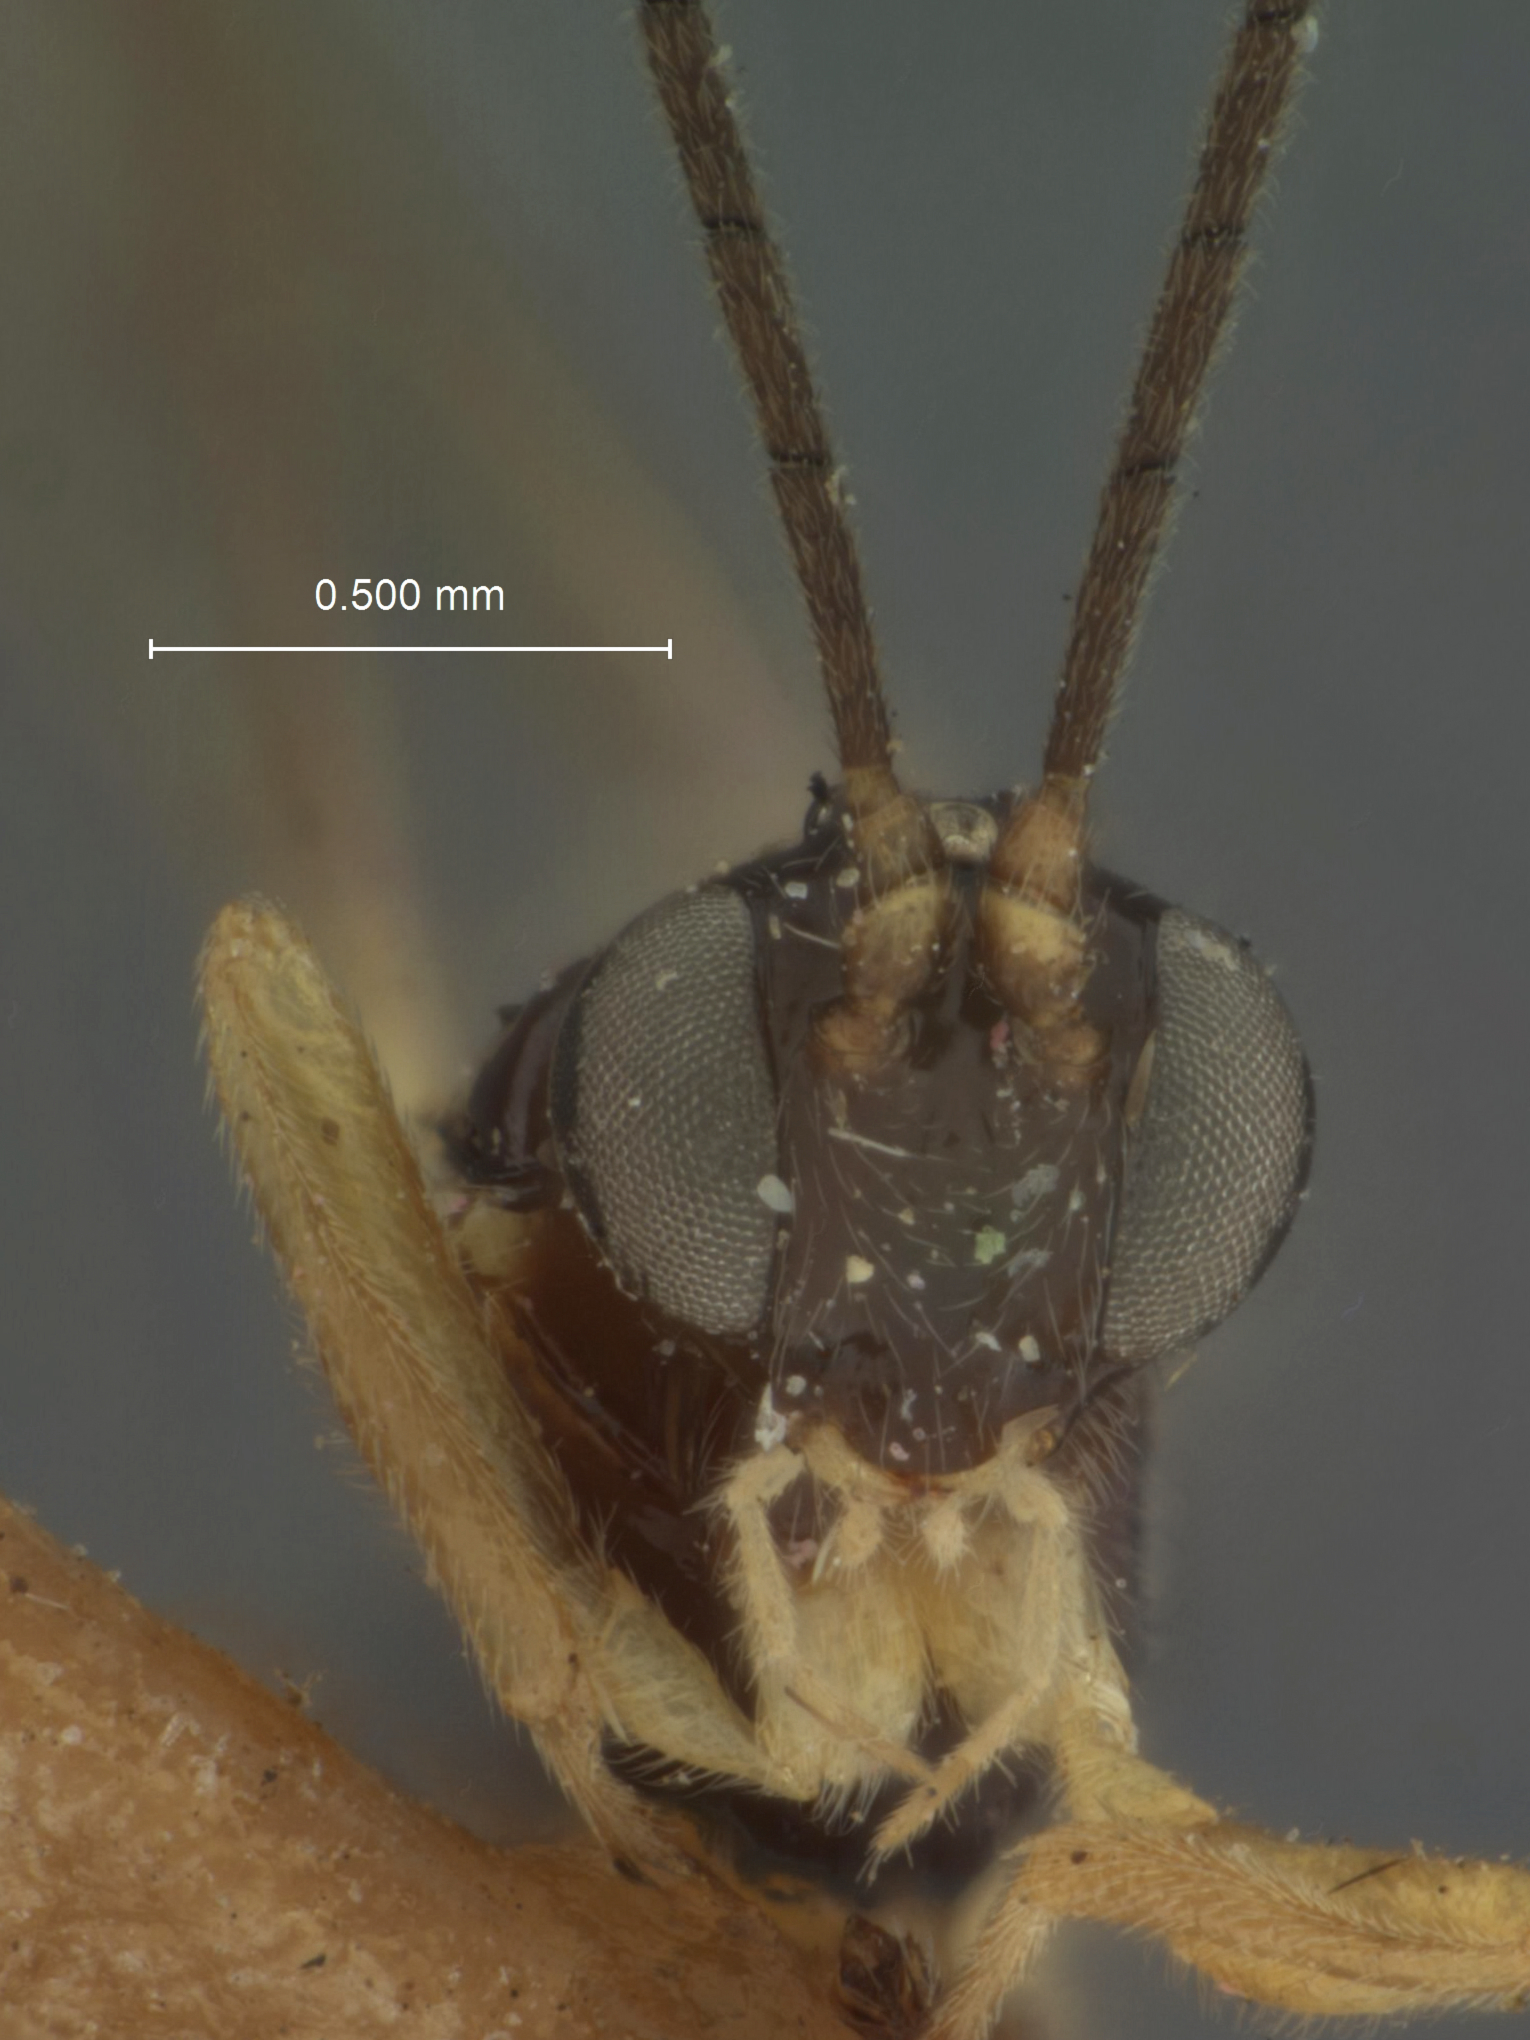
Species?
Zaglyptus kincaidii
